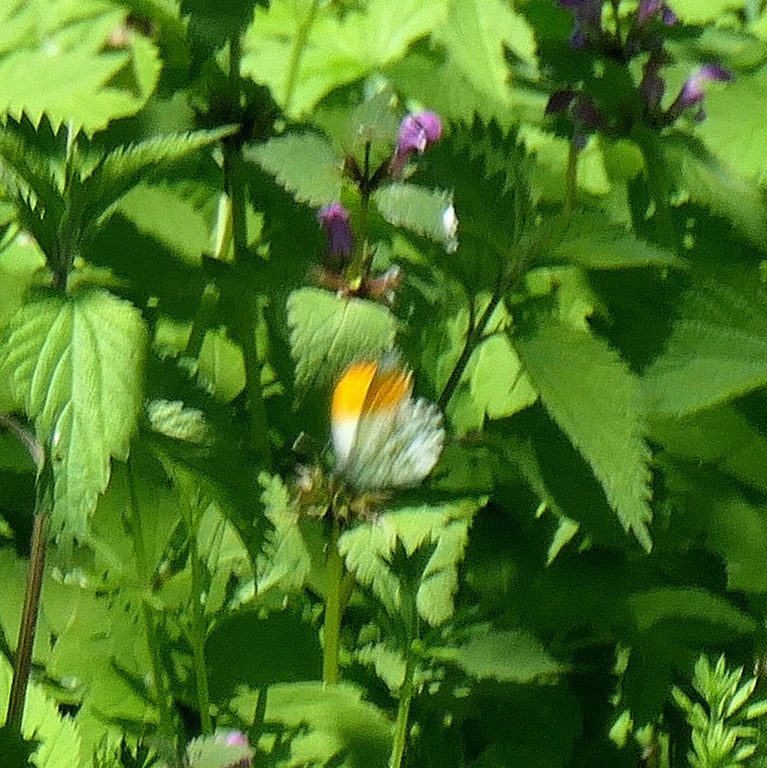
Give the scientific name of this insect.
Anthocharis cardamines
